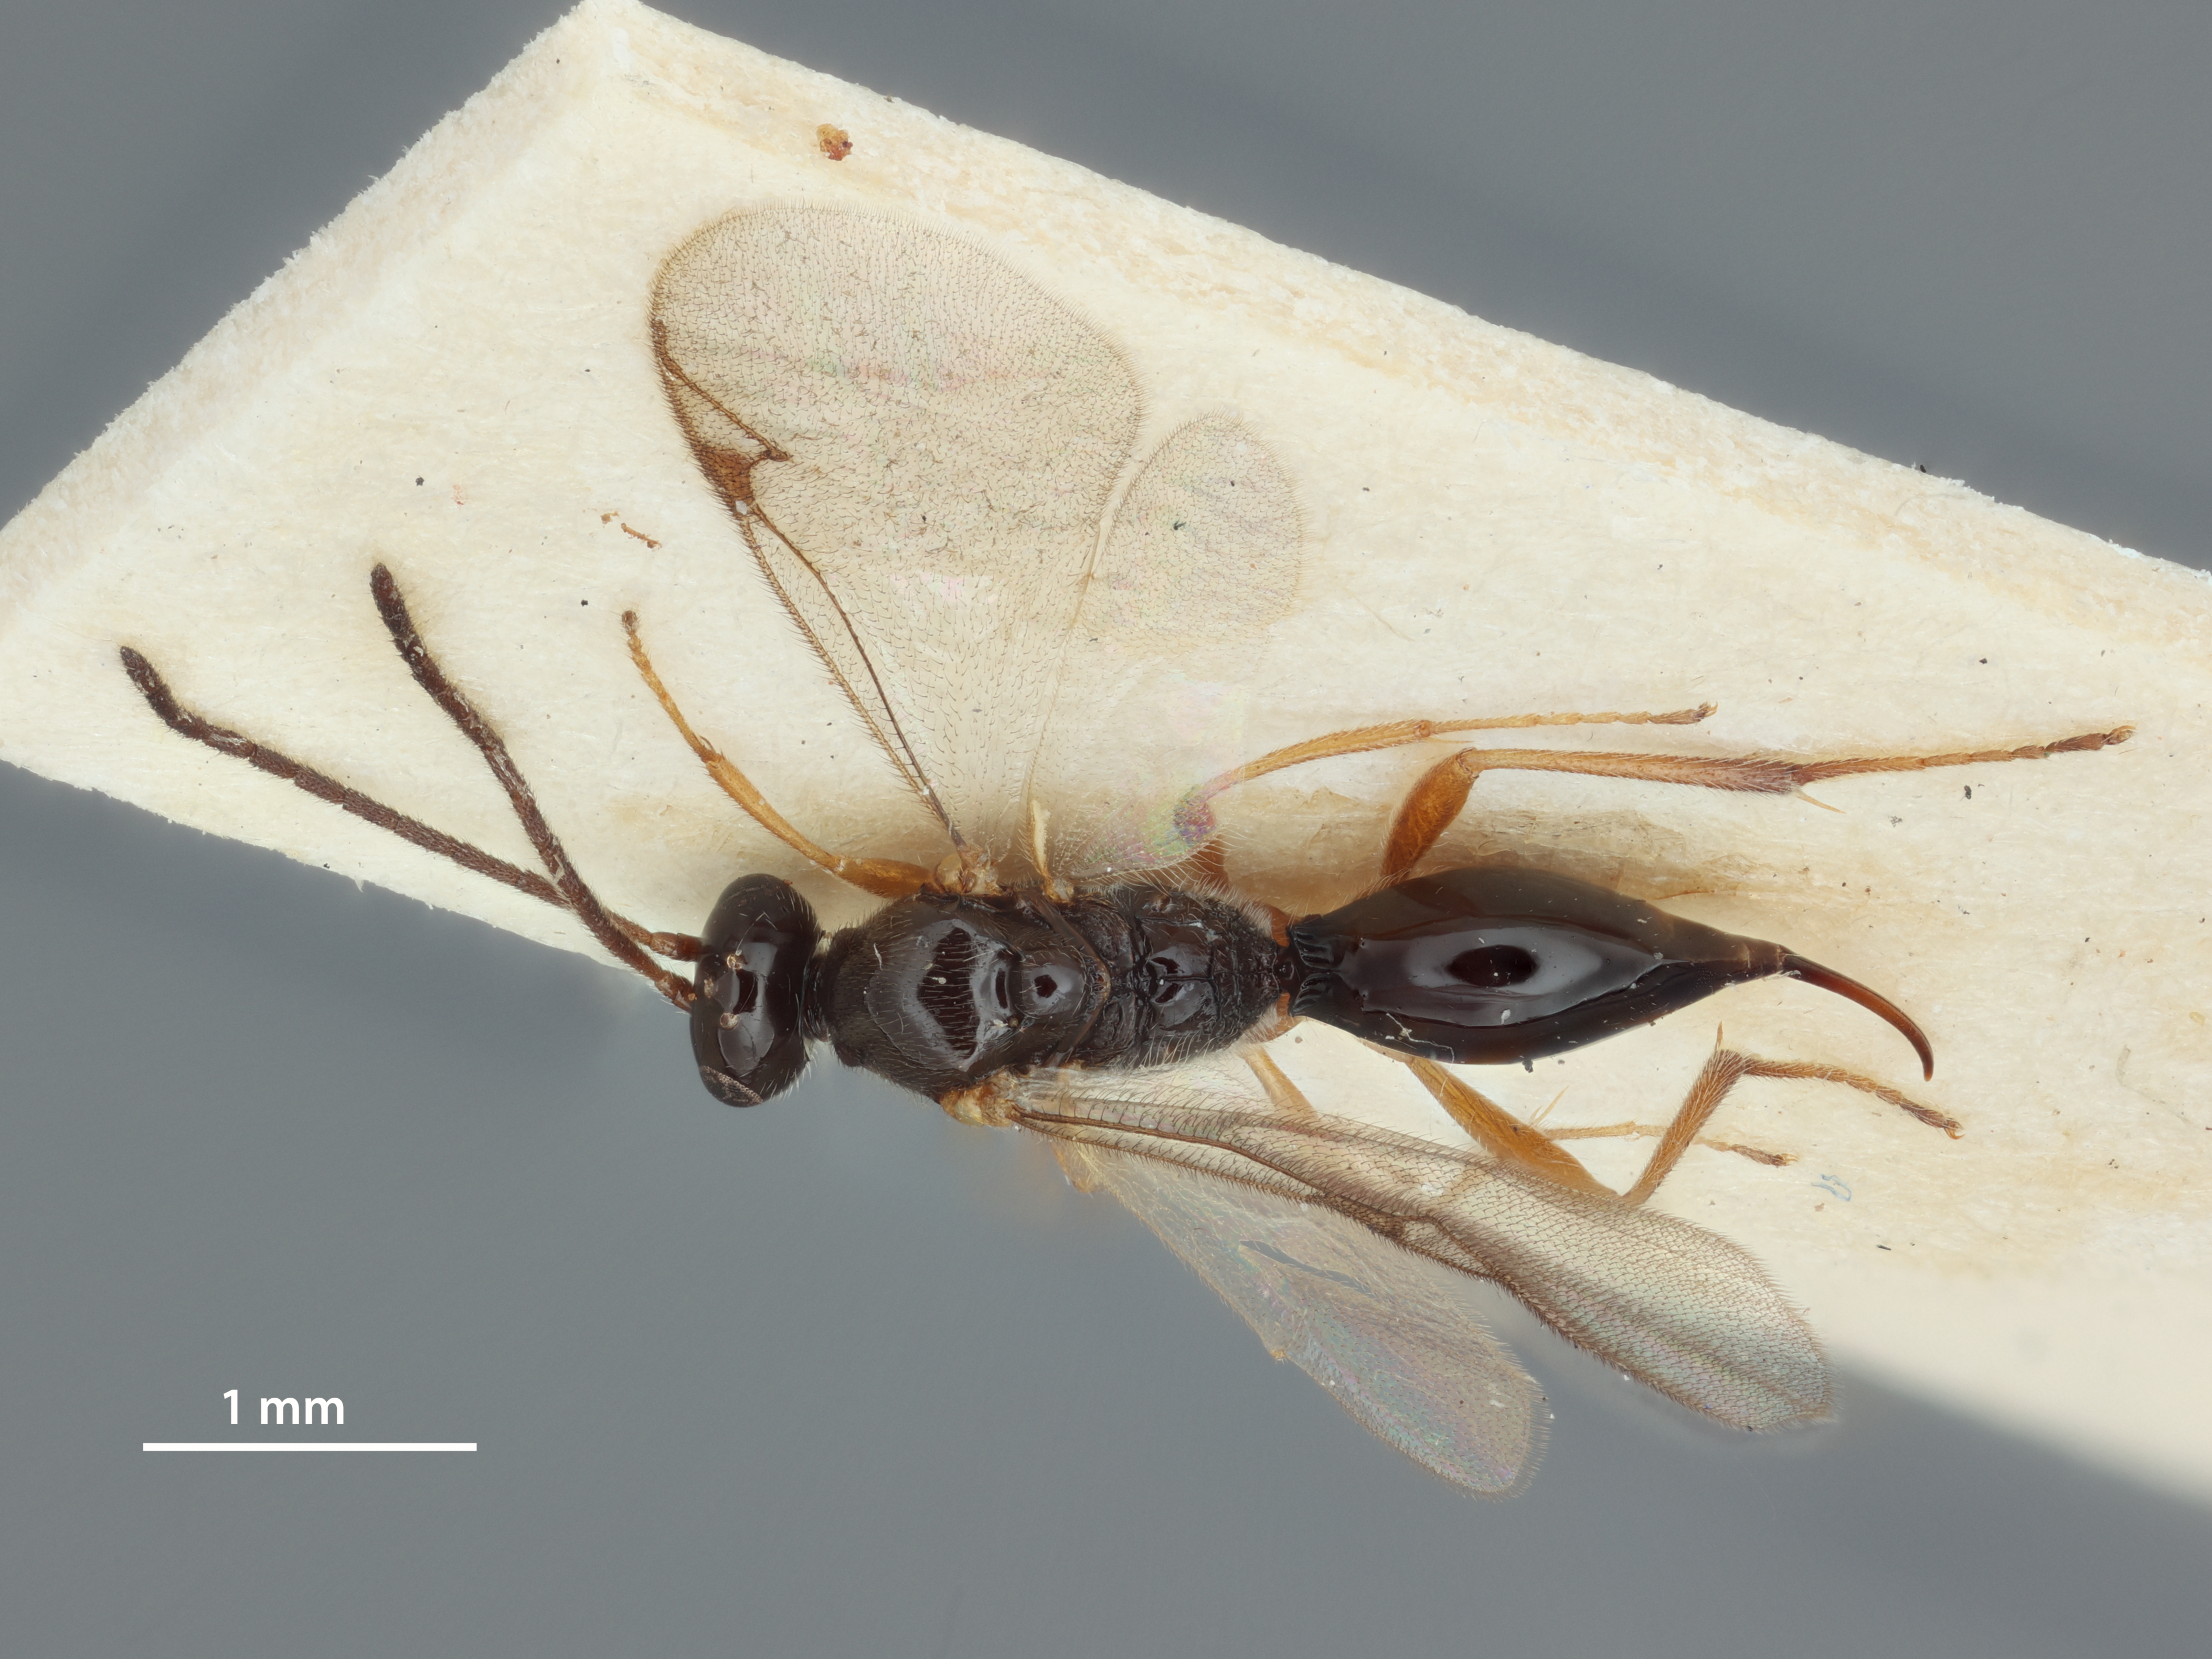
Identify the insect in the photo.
Cryptoserphus arcuator
